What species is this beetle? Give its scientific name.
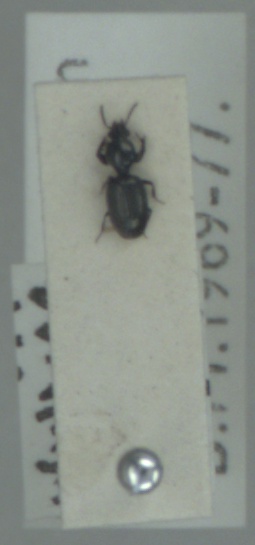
Dyschirius aeneus
